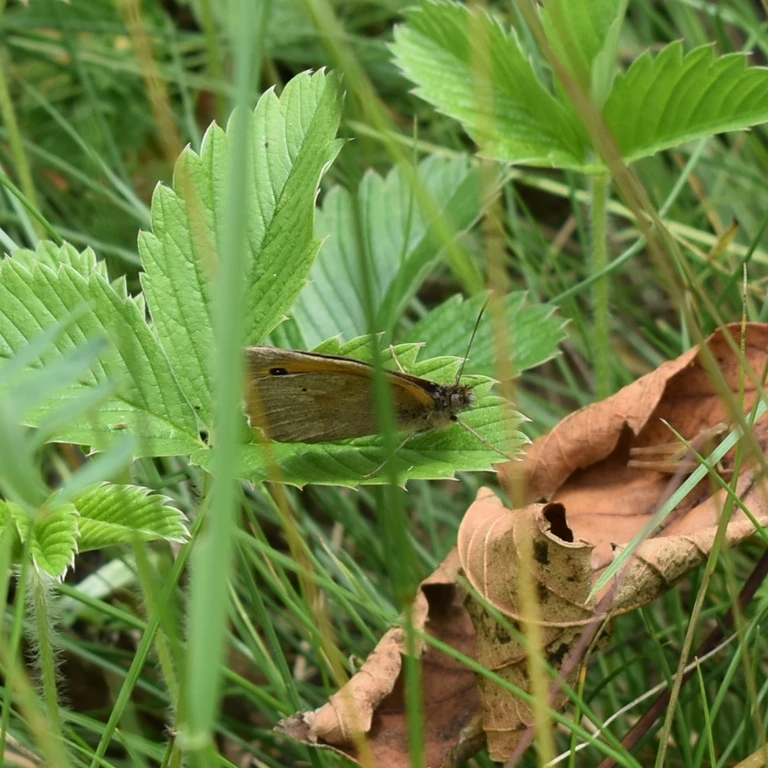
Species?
Maniola jurtina
